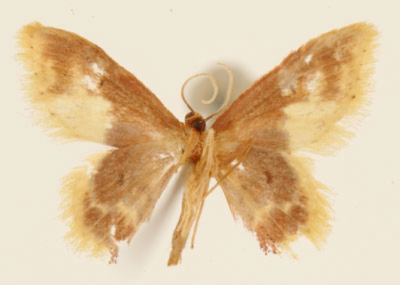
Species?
Hyria lilliana
